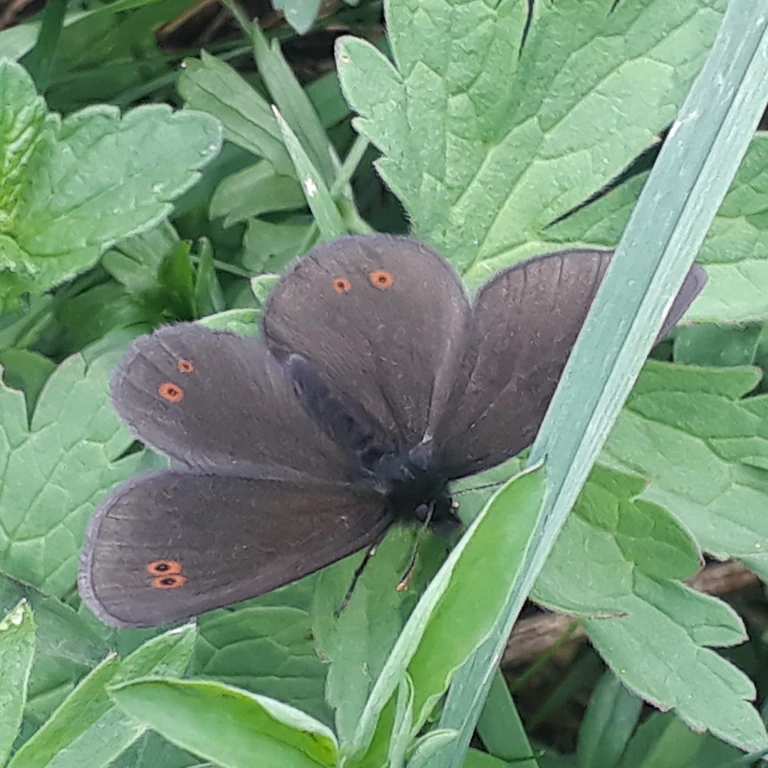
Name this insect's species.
Erebia medusa
